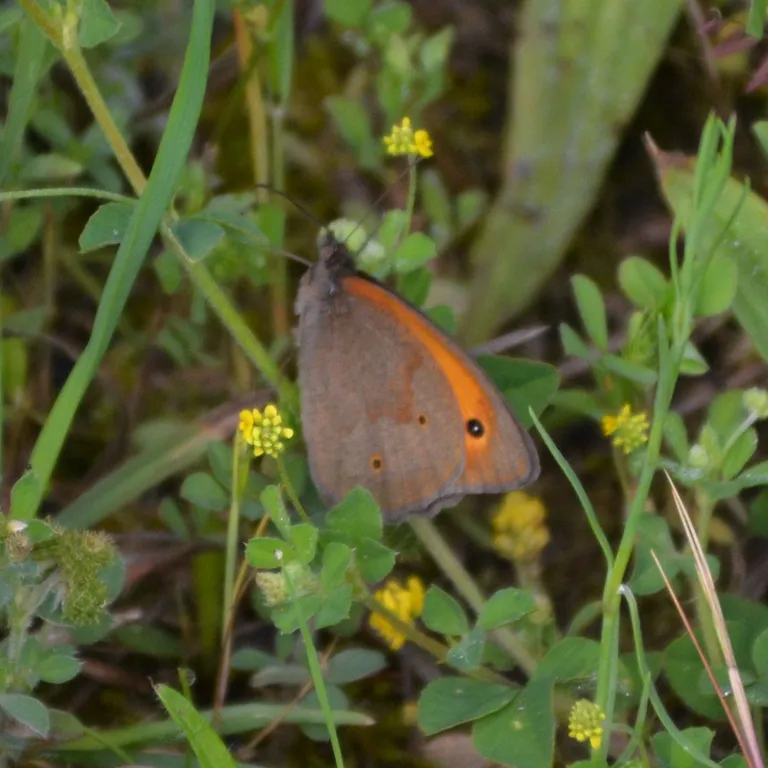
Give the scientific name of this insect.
Maniola jurtina
